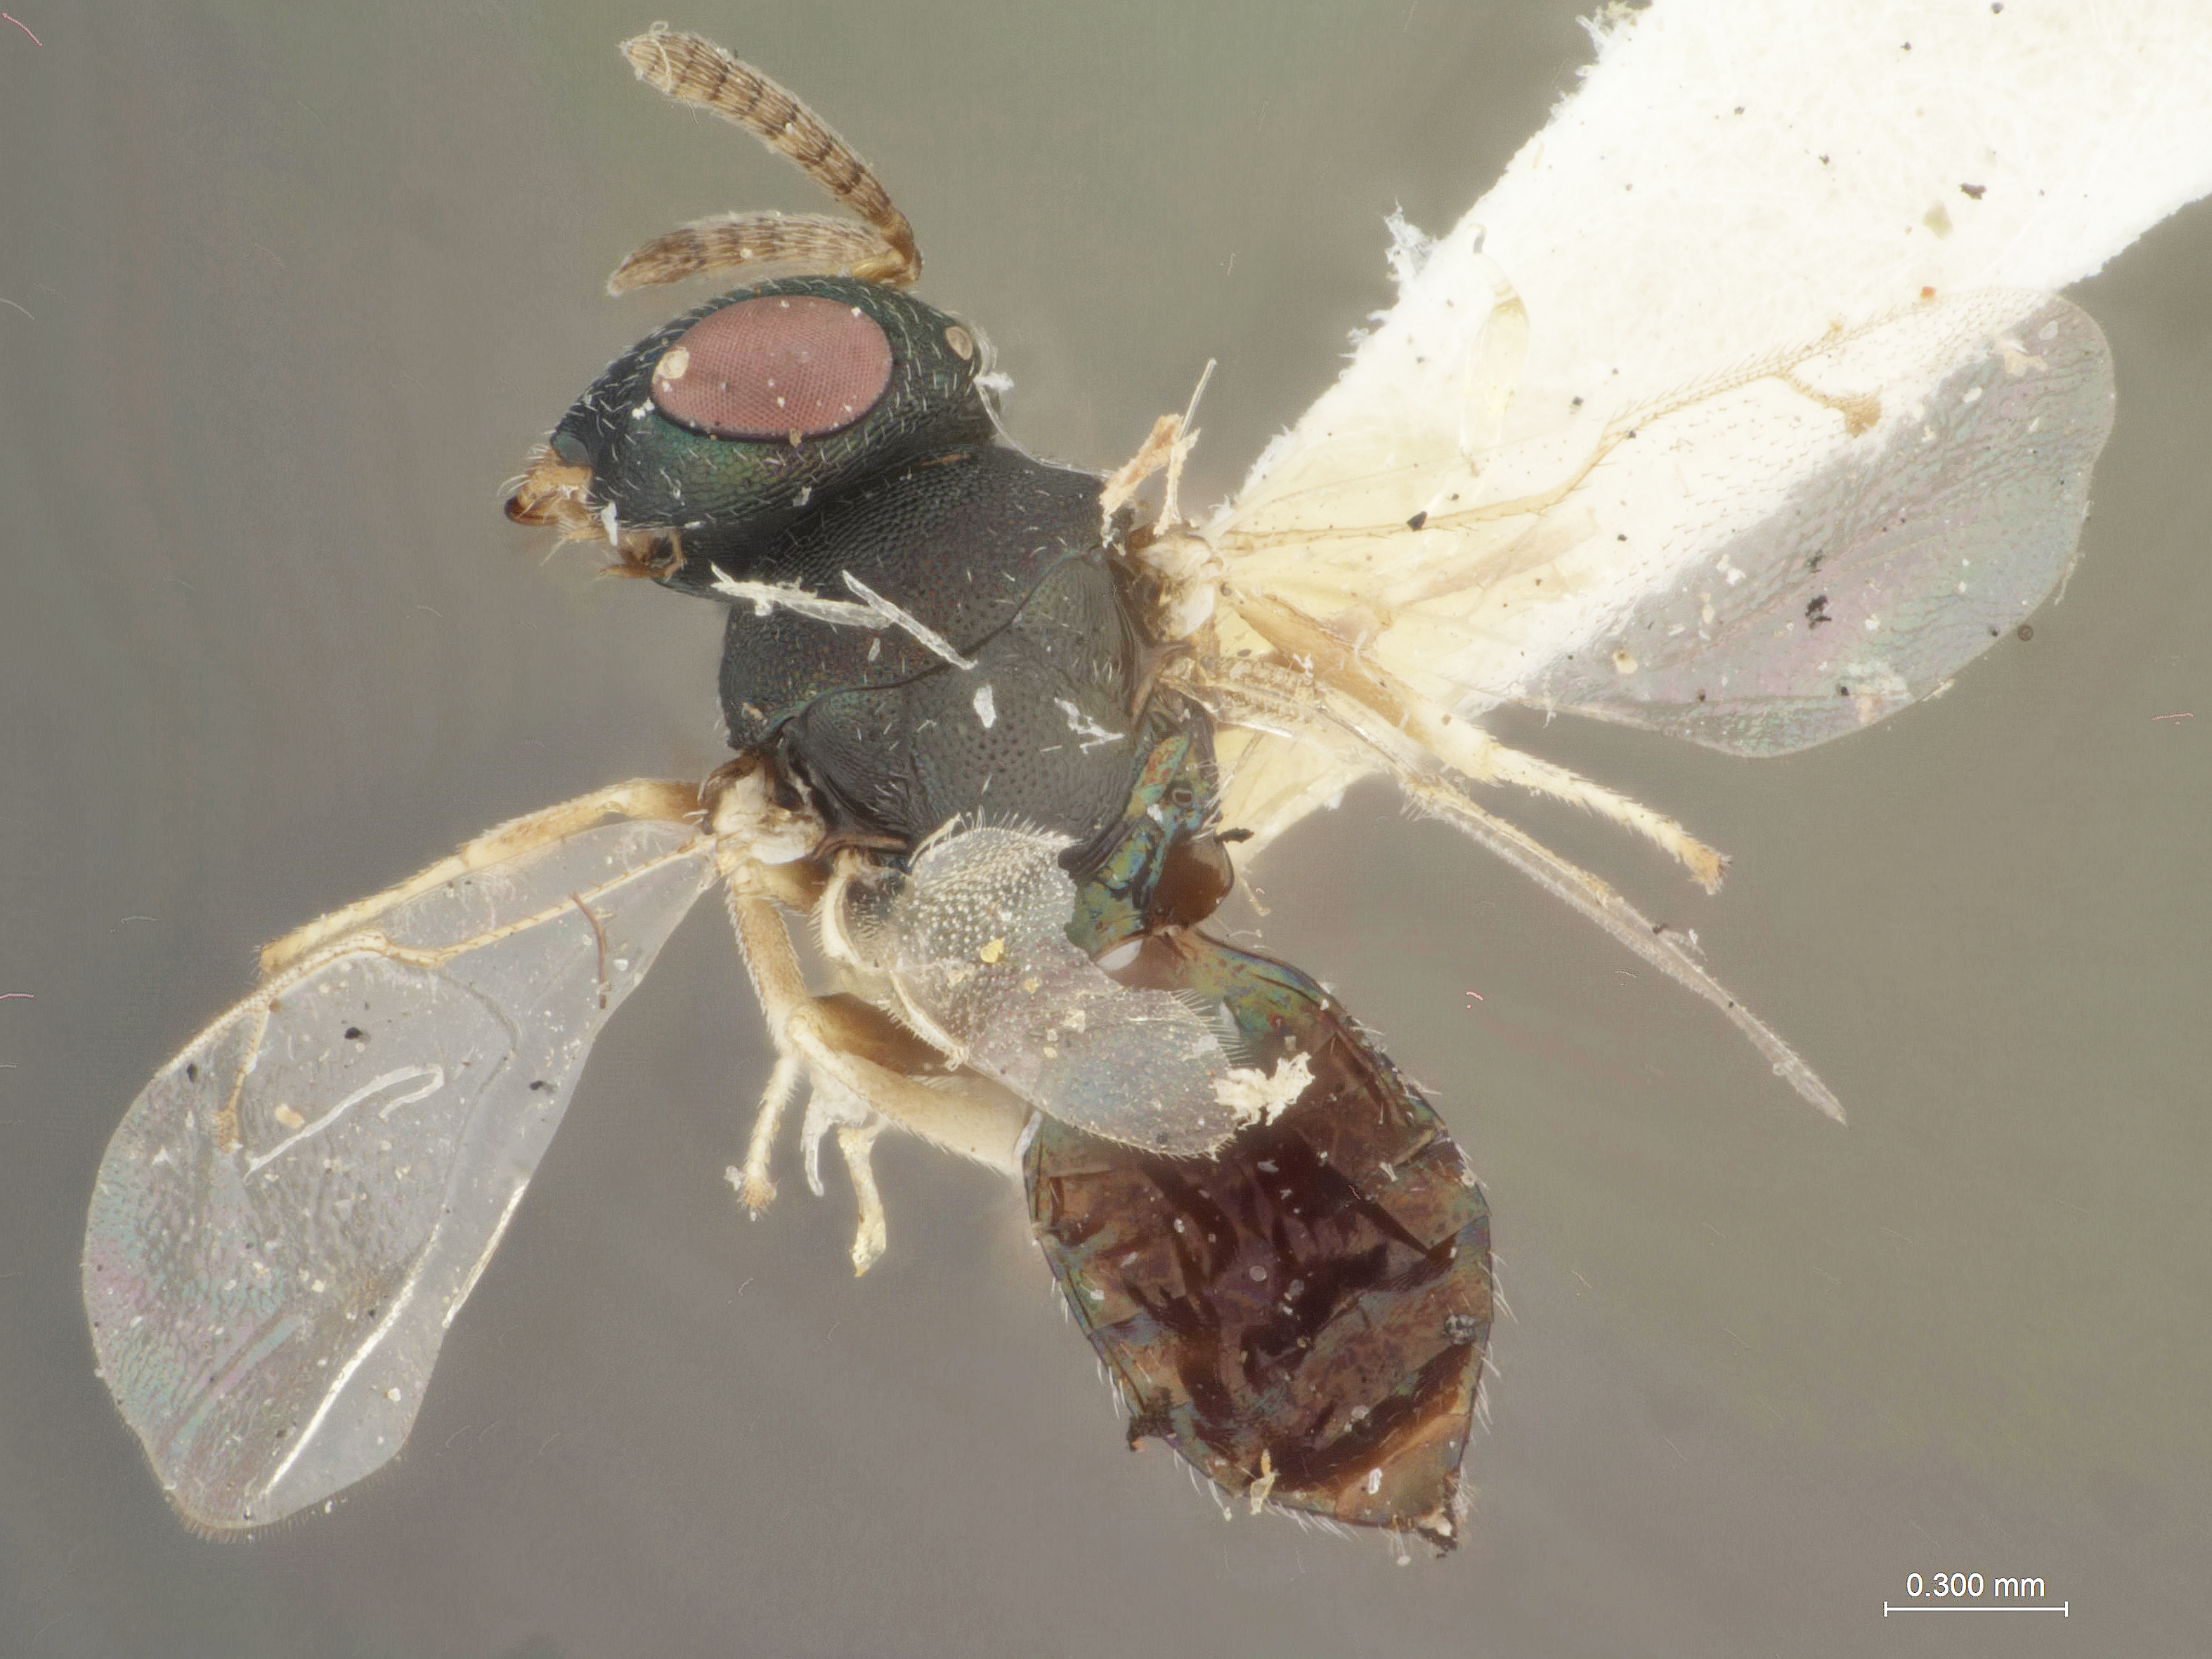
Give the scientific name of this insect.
Pseudocatolaccus americanus
